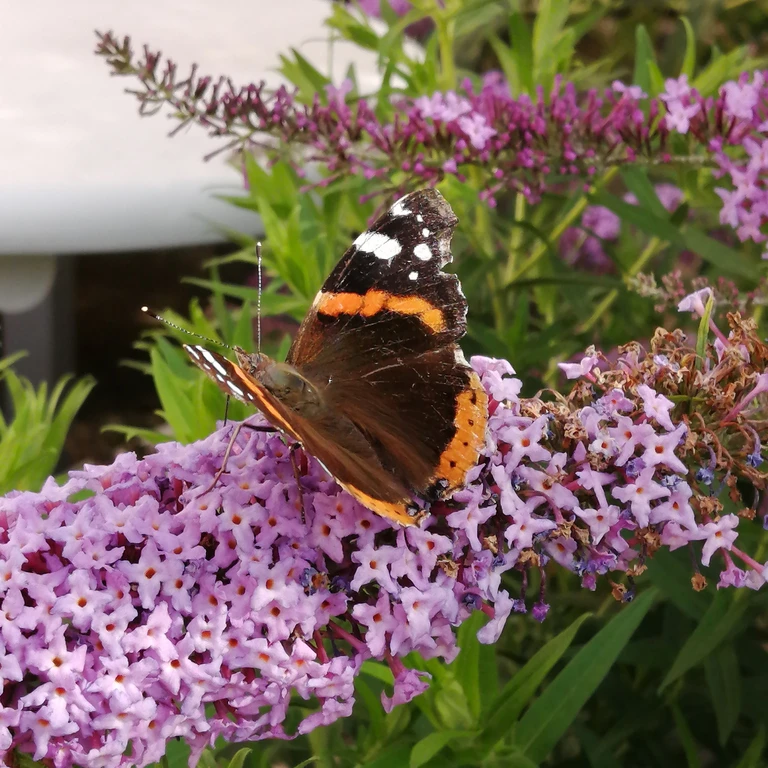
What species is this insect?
Vanessa atalanta
